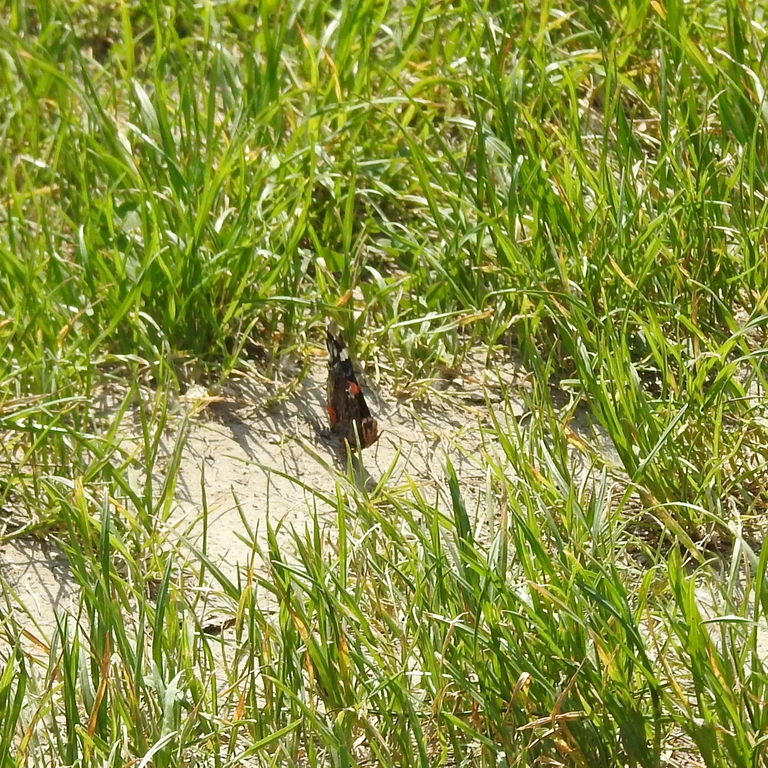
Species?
Vanessa atalanta
